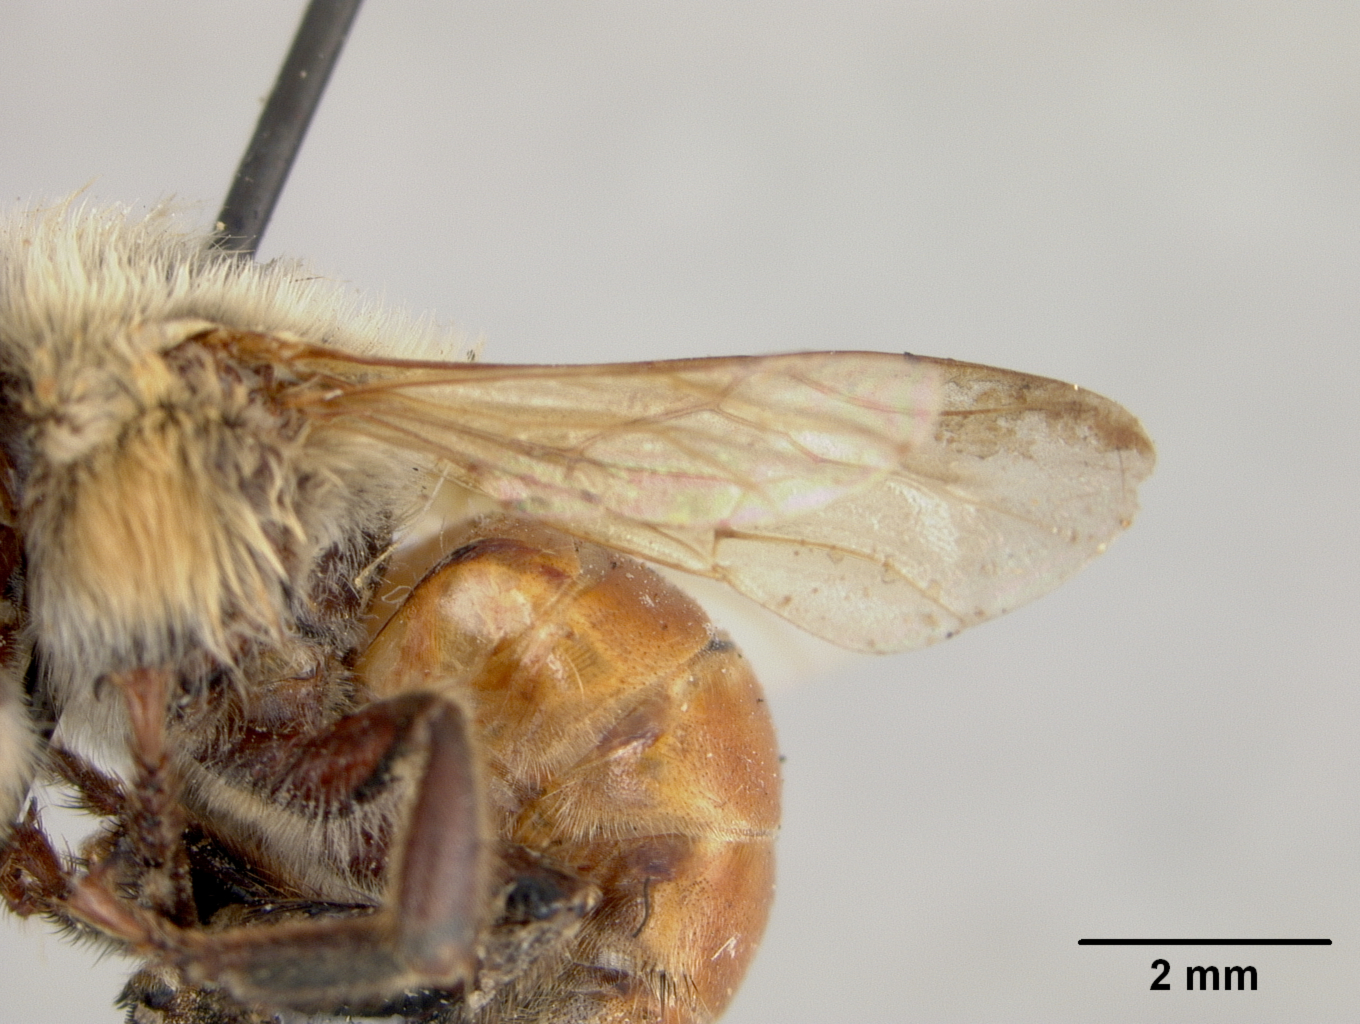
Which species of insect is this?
Melipona mimetica
